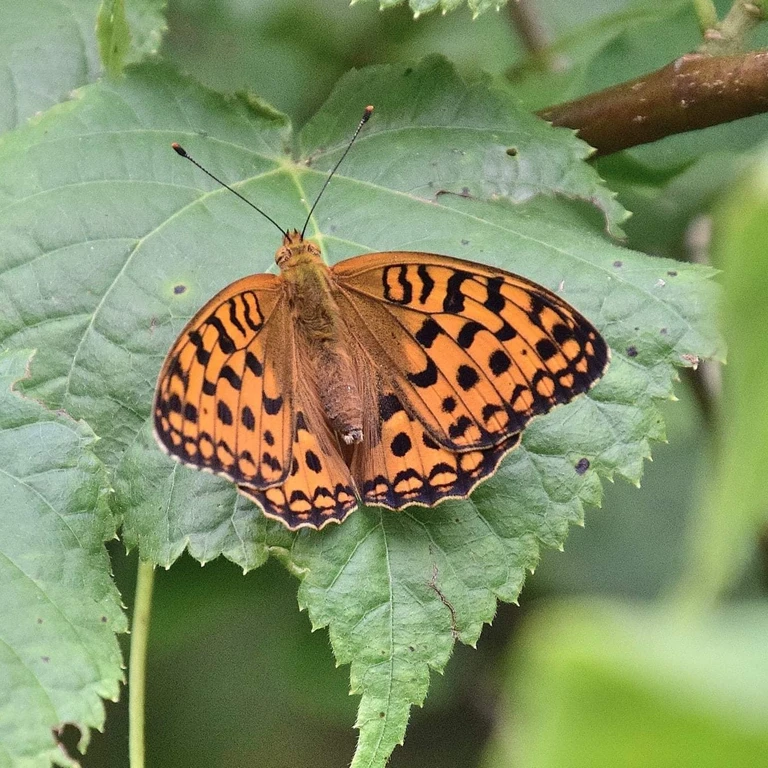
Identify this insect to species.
Fabriciana adippe
